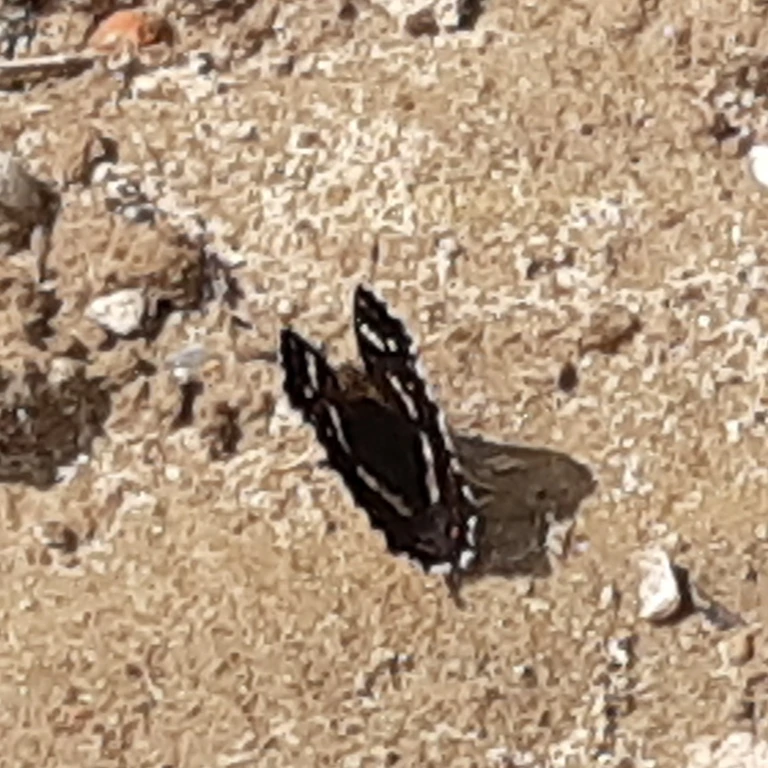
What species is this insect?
Araschnia levana
